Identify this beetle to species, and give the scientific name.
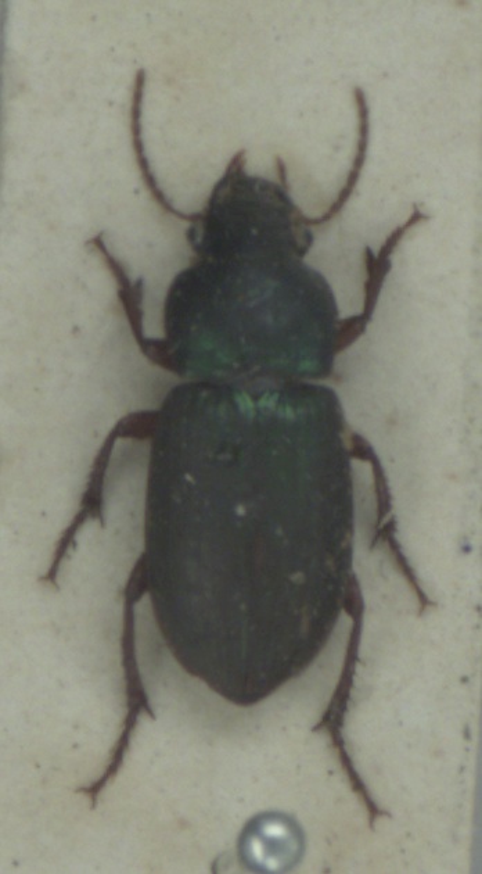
Harpalus affinis
